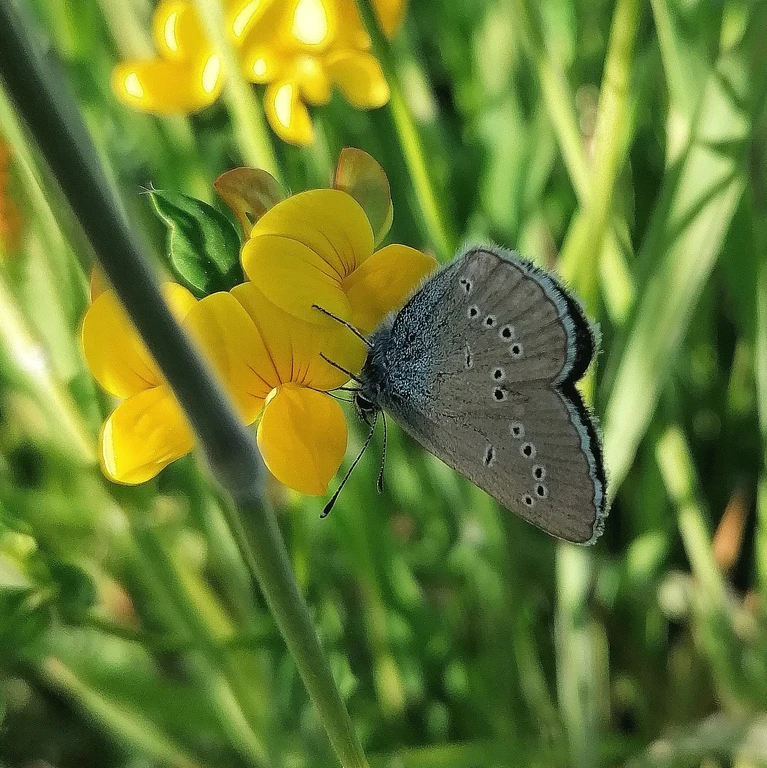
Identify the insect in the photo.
Cyaniris semiargus
